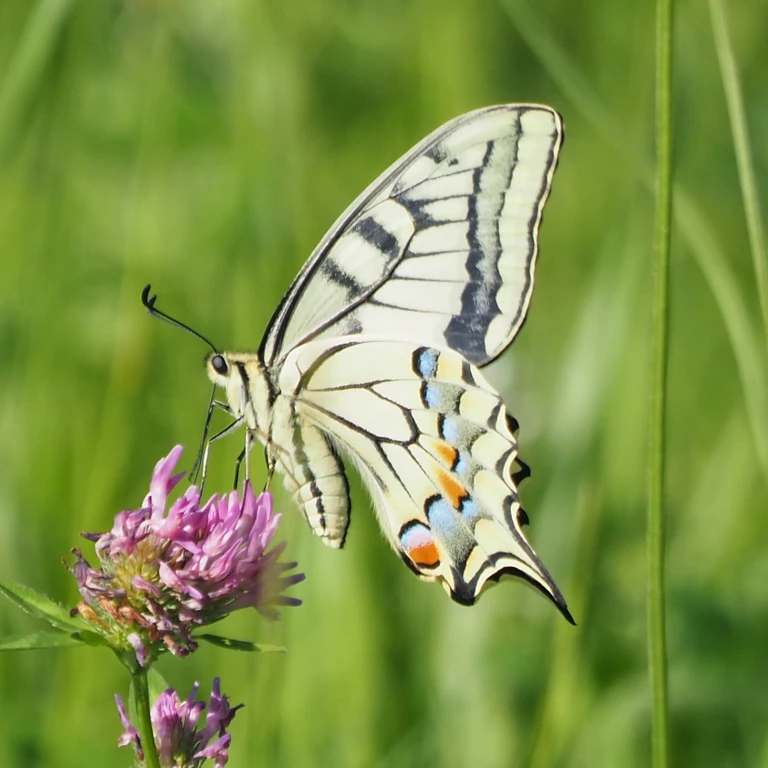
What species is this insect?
Papilio machaon
